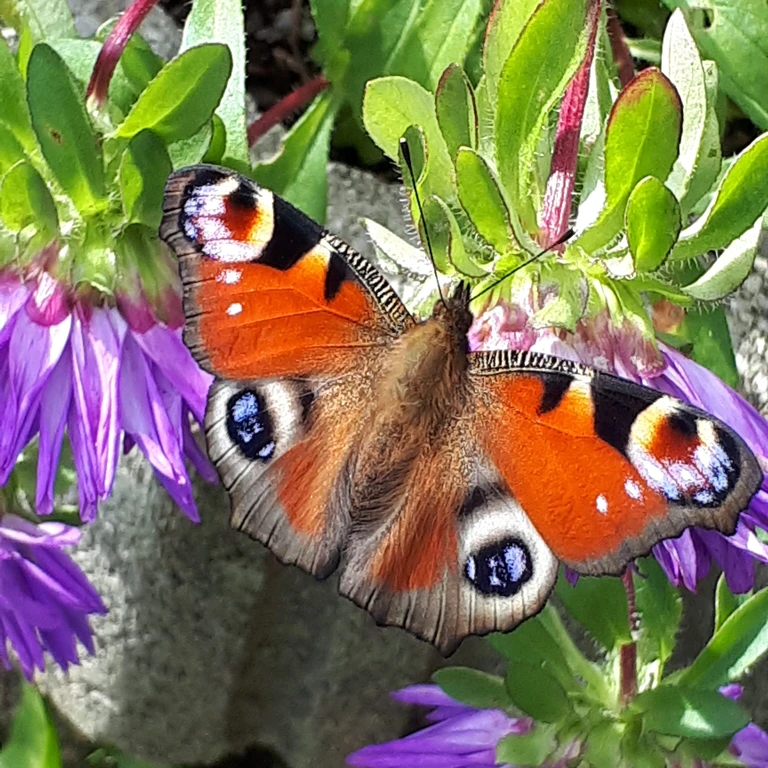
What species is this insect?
Aglais io
